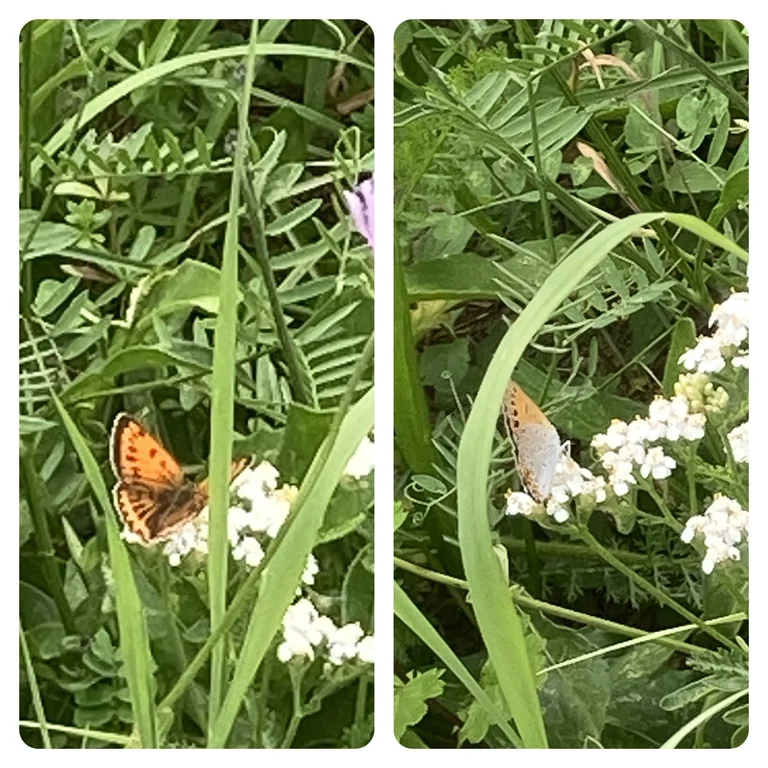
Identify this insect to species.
Lycaena dispar
